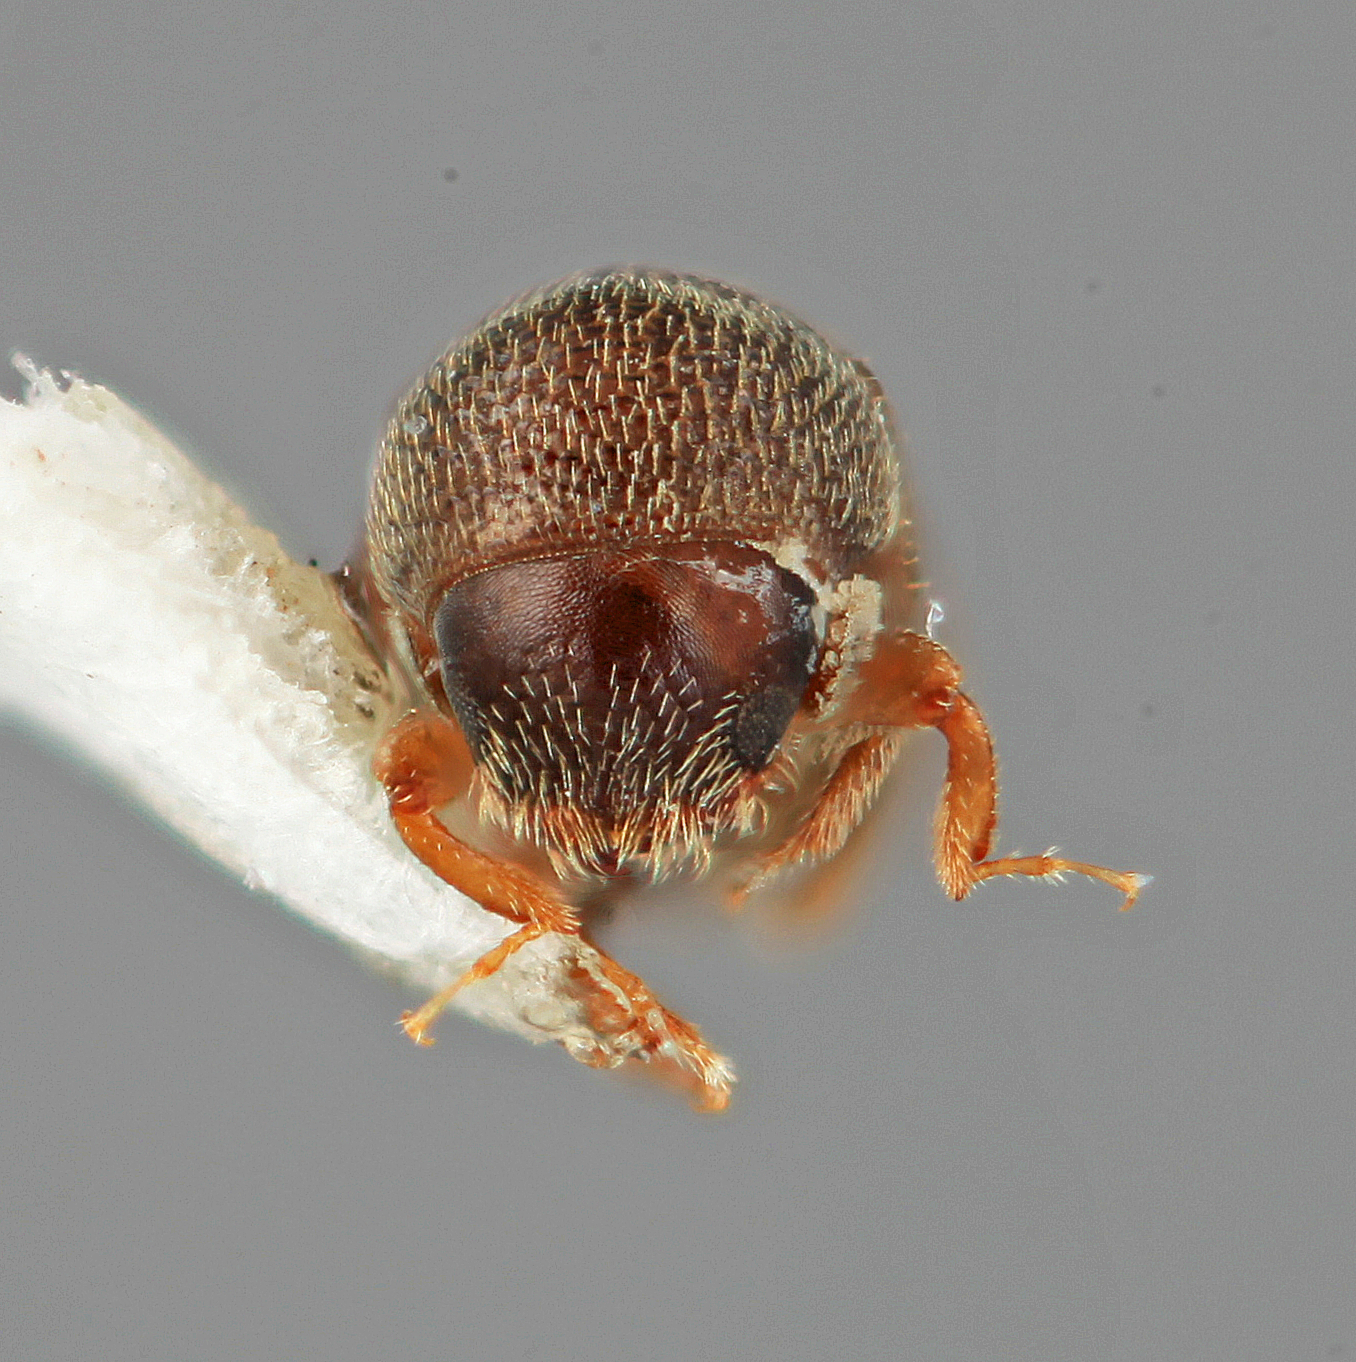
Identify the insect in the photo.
Araptus andinus
